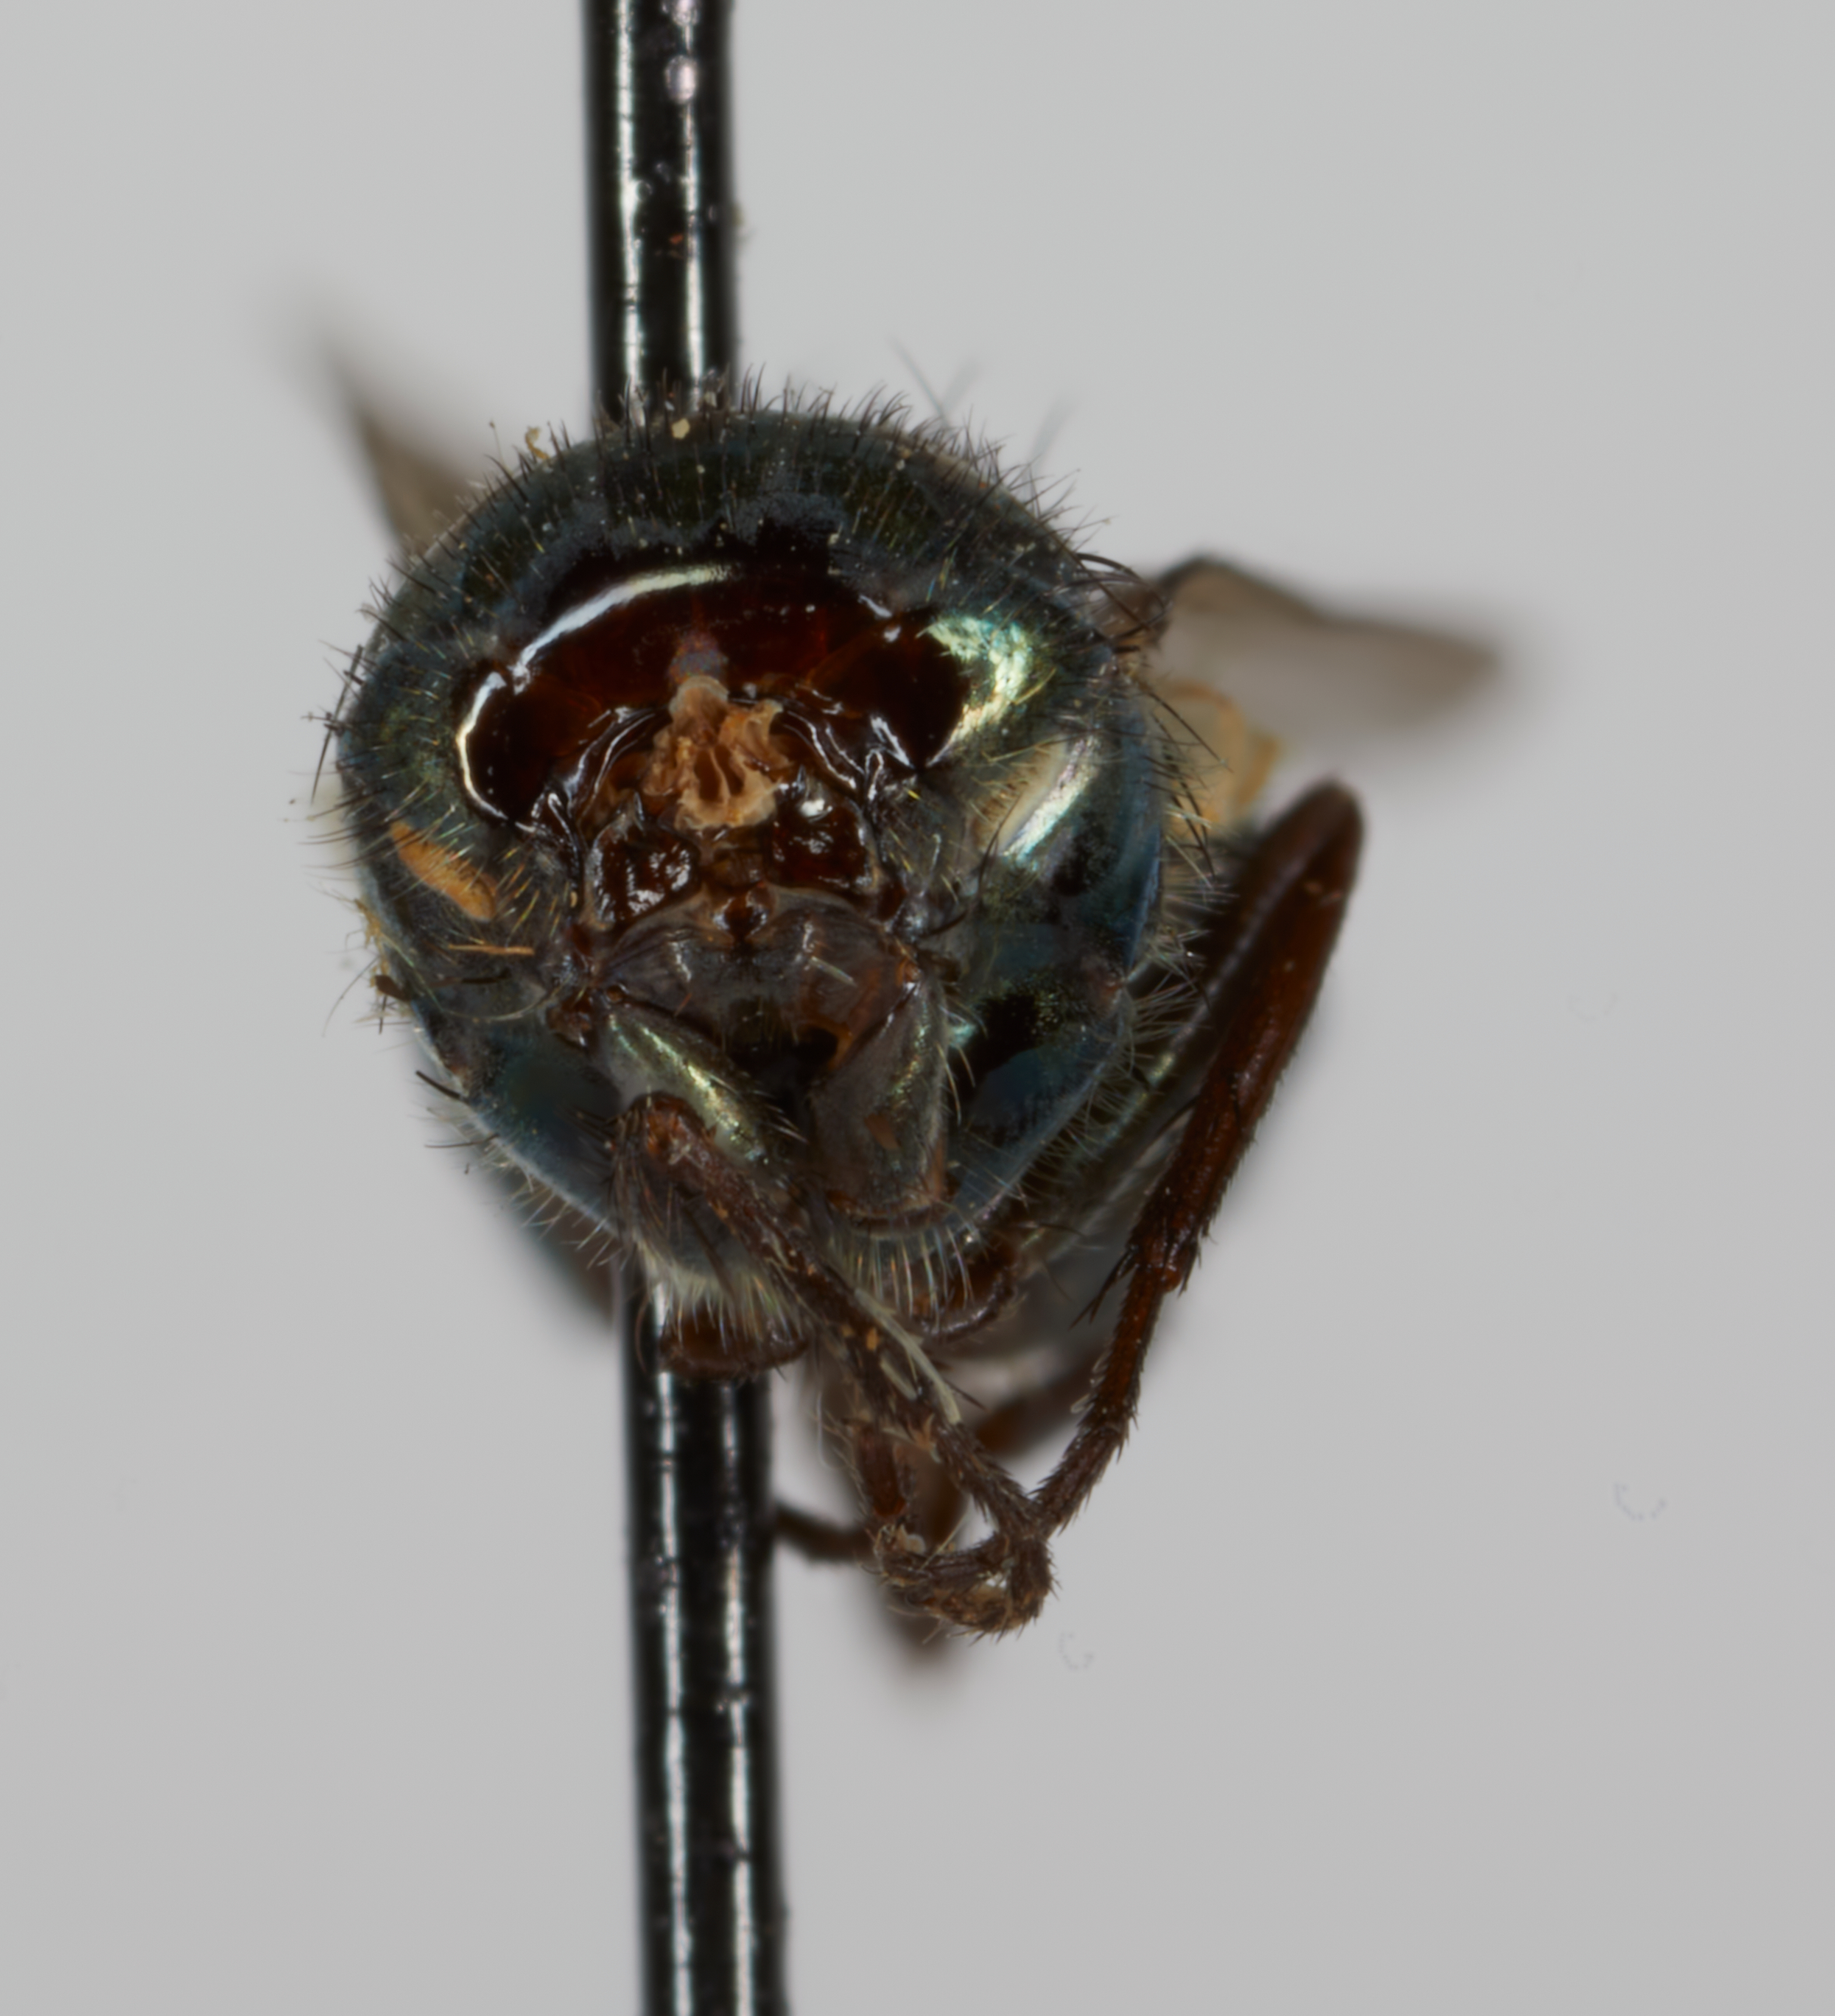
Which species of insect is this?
Cochliomyia minima
